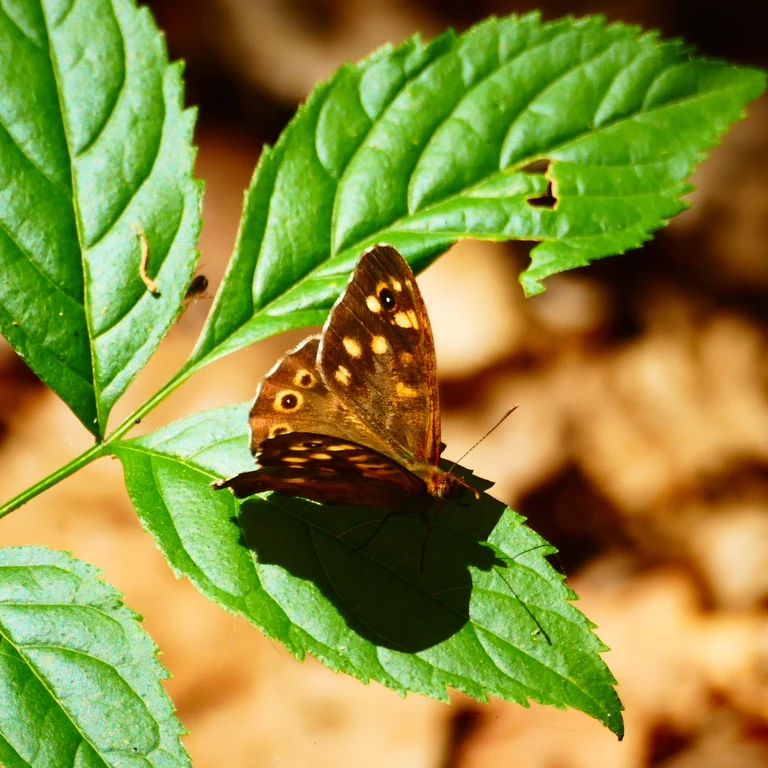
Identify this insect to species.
Pararge aegeria
